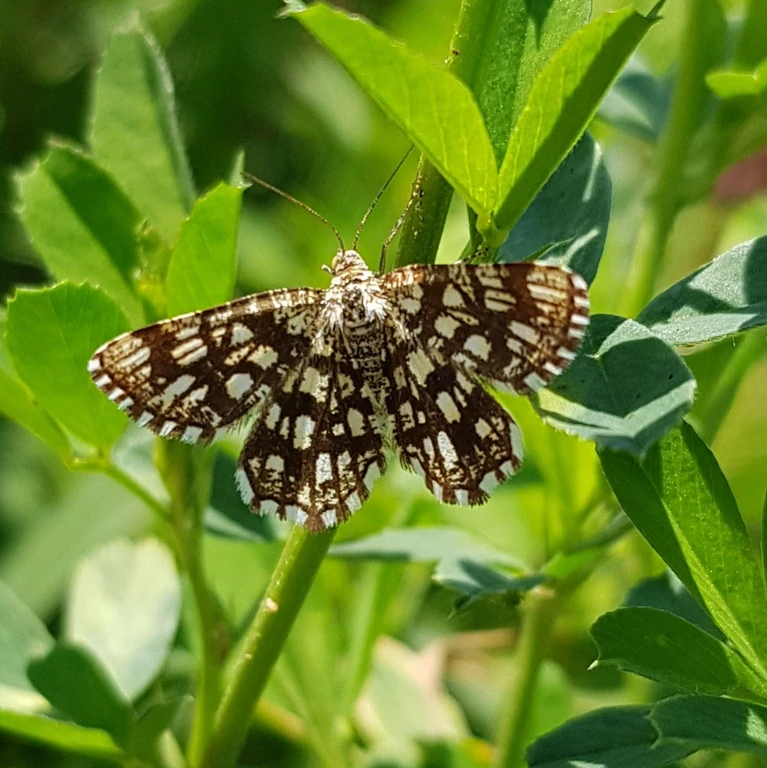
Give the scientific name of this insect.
Chiasmia clathrata
